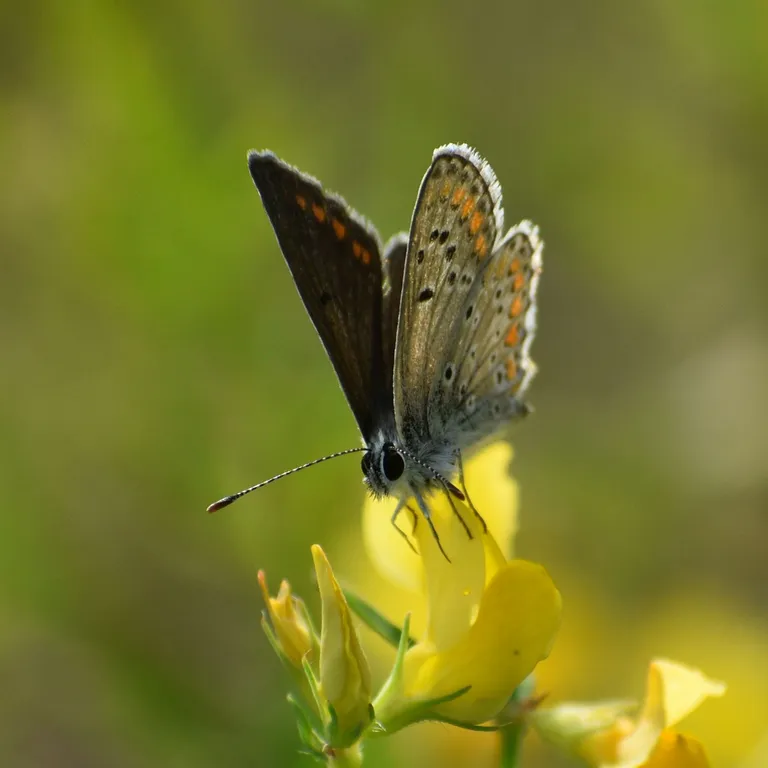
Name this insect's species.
Aricia agestis/artaxerxes
